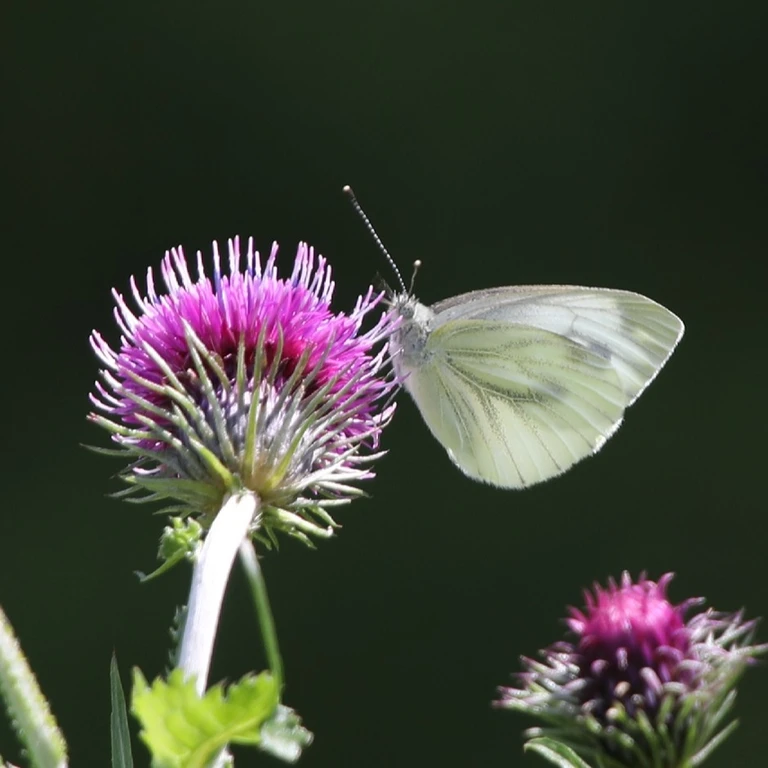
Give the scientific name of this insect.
Pieris napi
